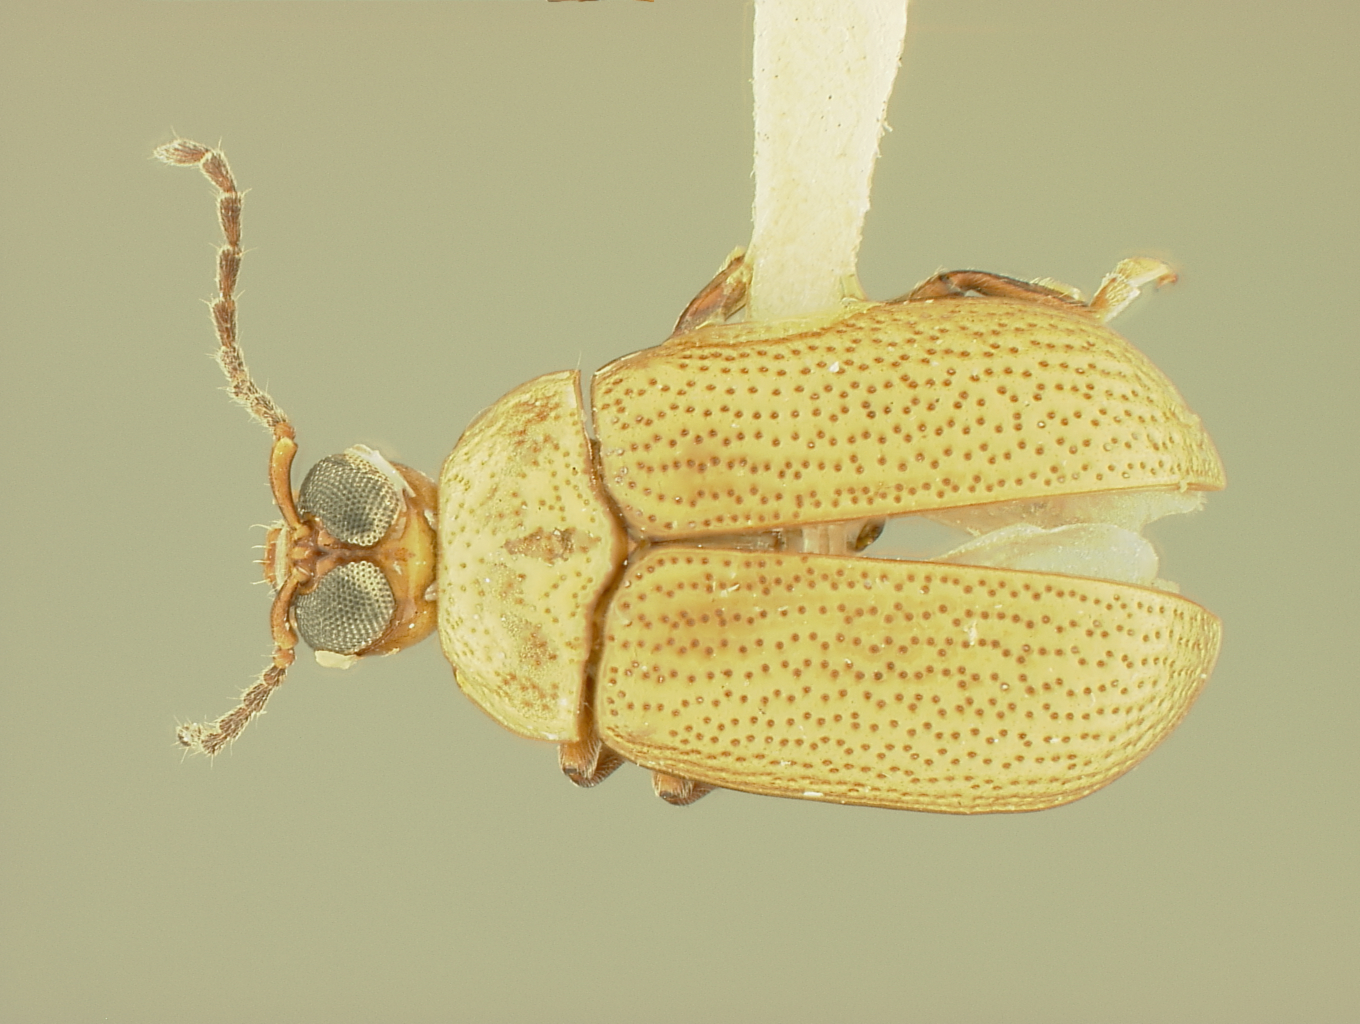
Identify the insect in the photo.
Glyptobregma portoricense
